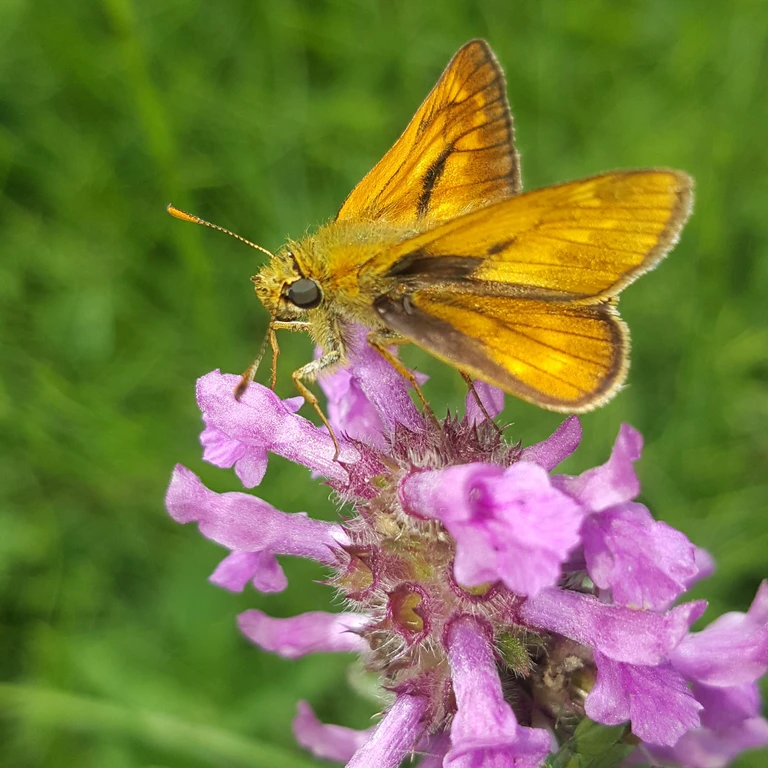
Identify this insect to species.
Ochlodes sylvanus (also Ochlodes venata)
